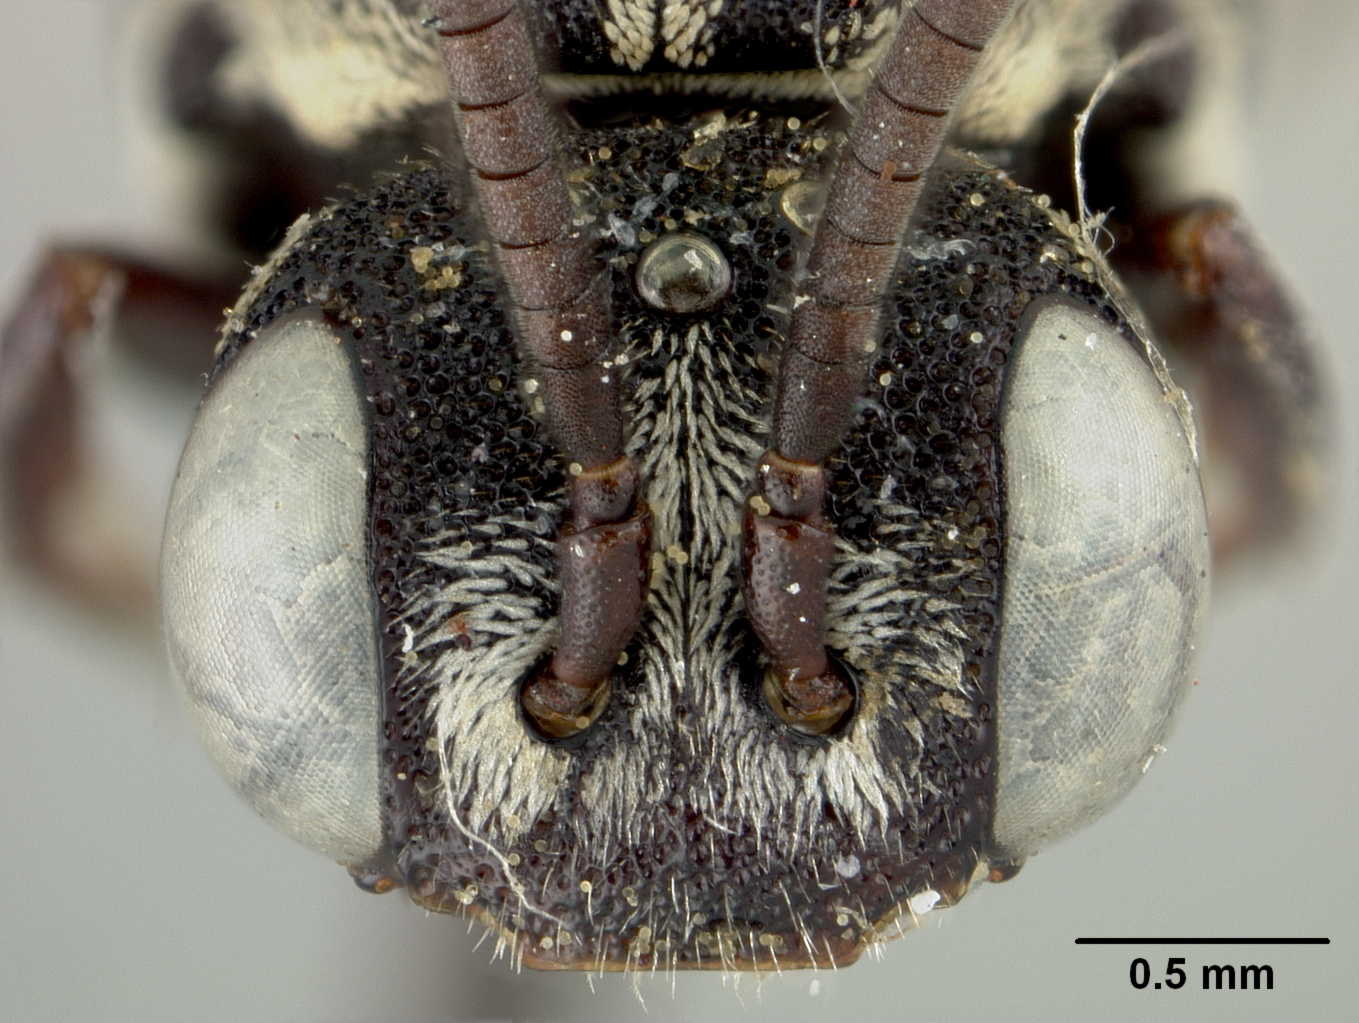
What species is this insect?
Holcopasites stevensi
